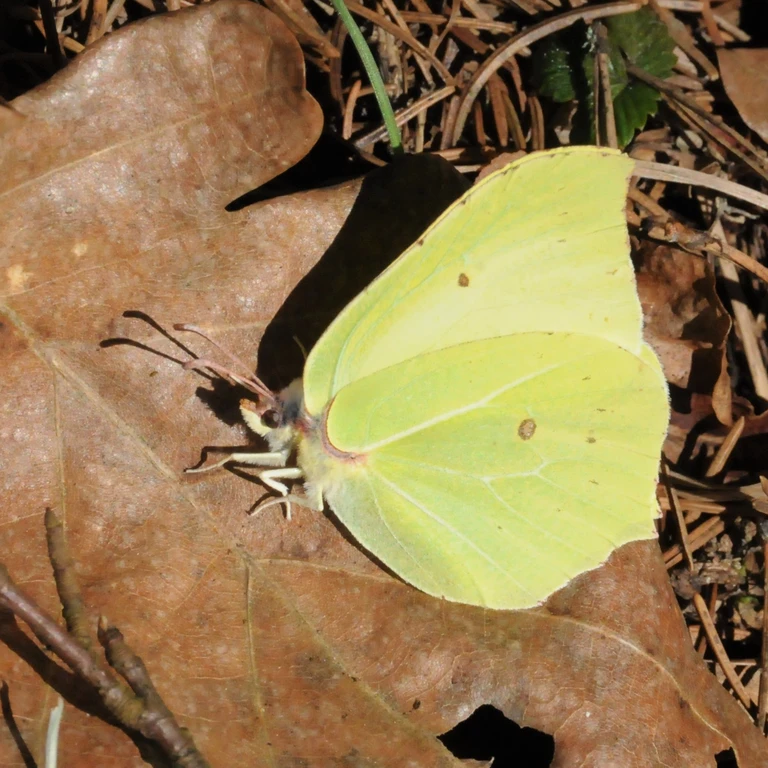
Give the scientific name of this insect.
Gonepteryx rhamni
